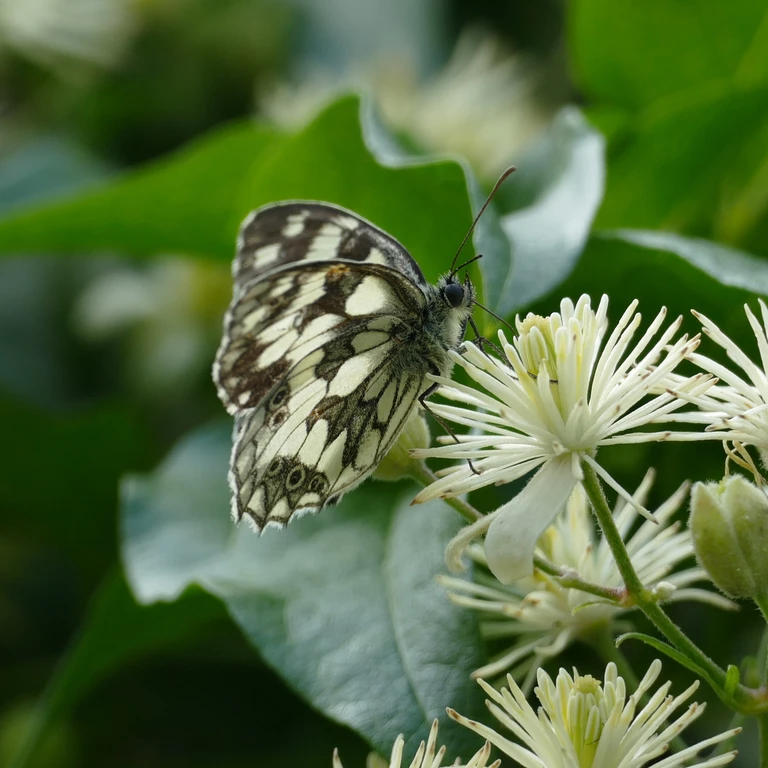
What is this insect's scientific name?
Melanargia galathea
